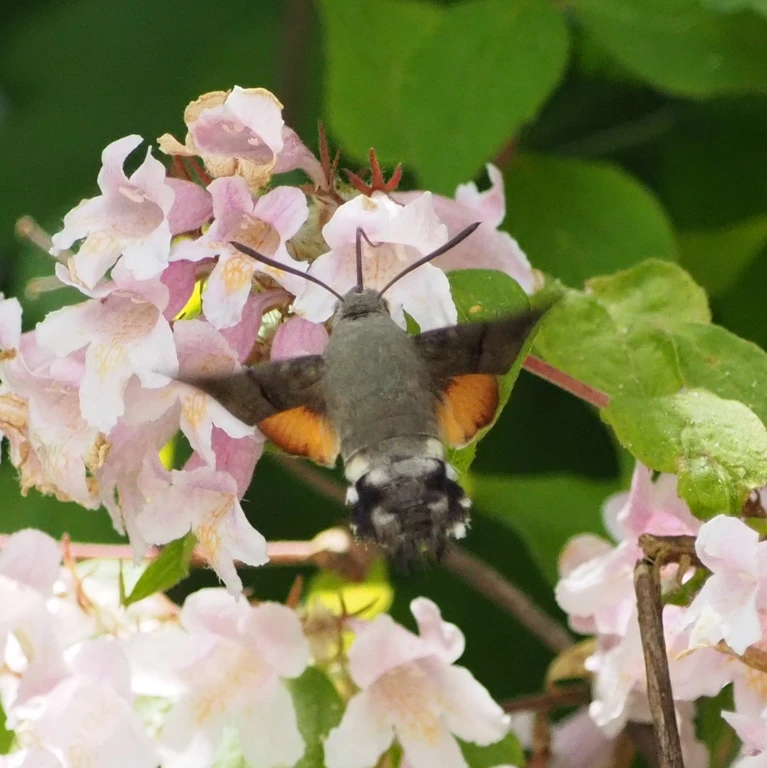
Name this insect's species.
Macroglossum stellatarum
